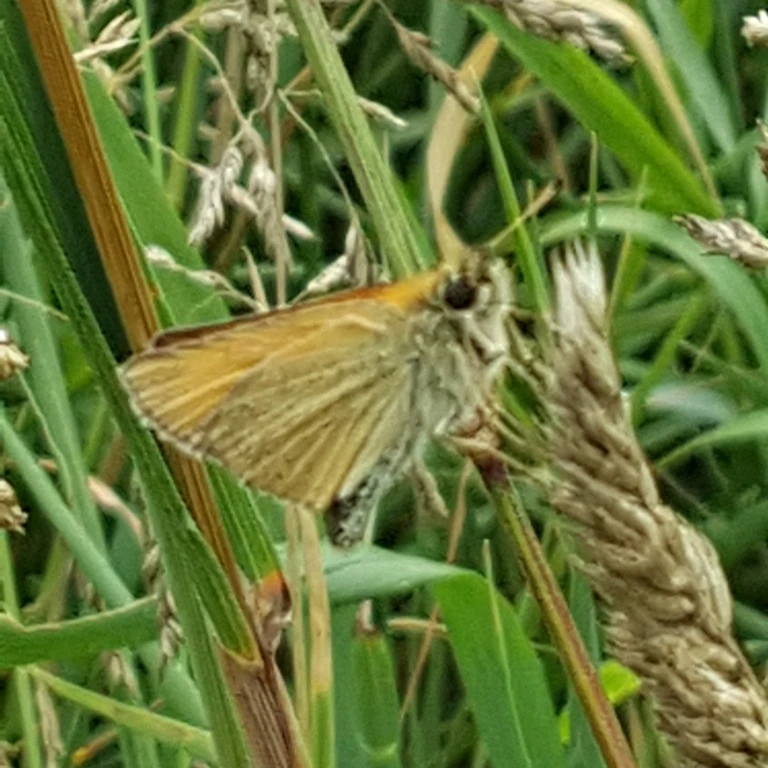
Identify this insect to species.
Thymelicus lineola
